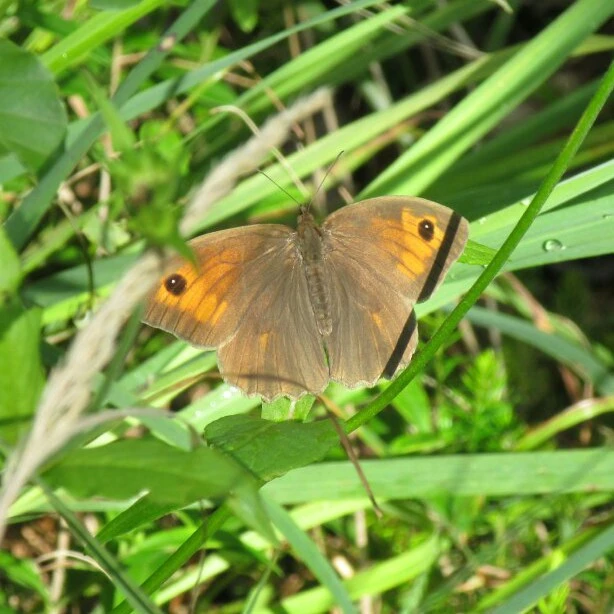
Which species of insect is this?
Maniola jurtina
